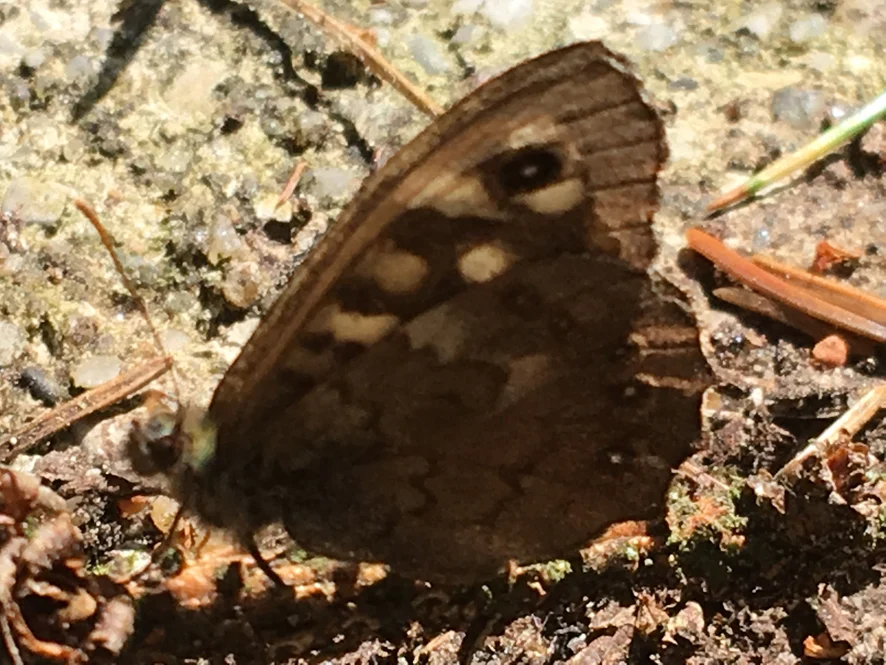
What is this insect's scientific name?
Pararge aegeria
